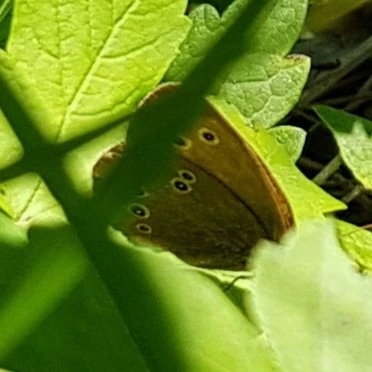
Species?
Aphantopus hyperantus
